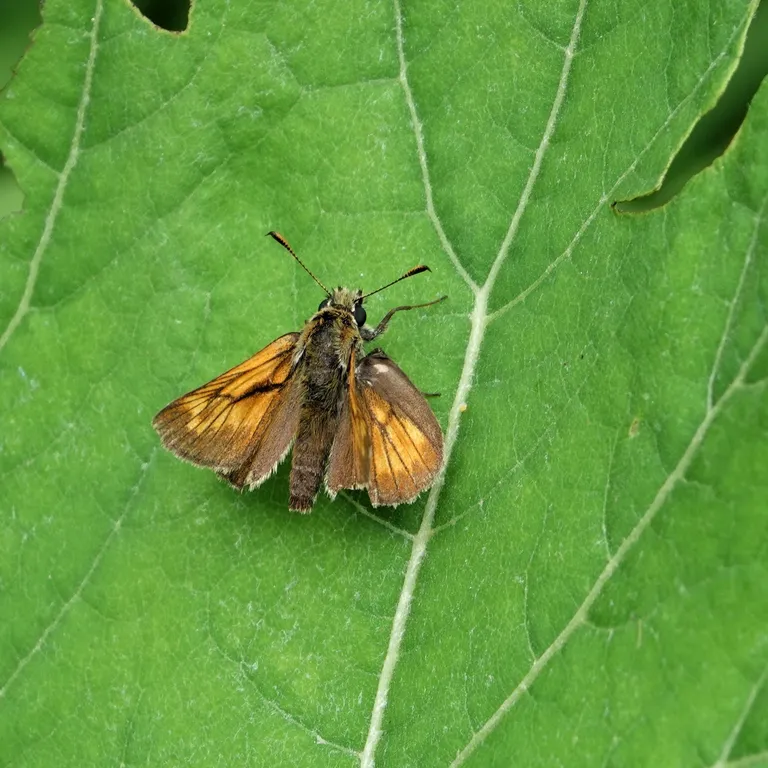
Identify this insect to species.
Ochlodes sylvanus (also Ochlodes venata)
